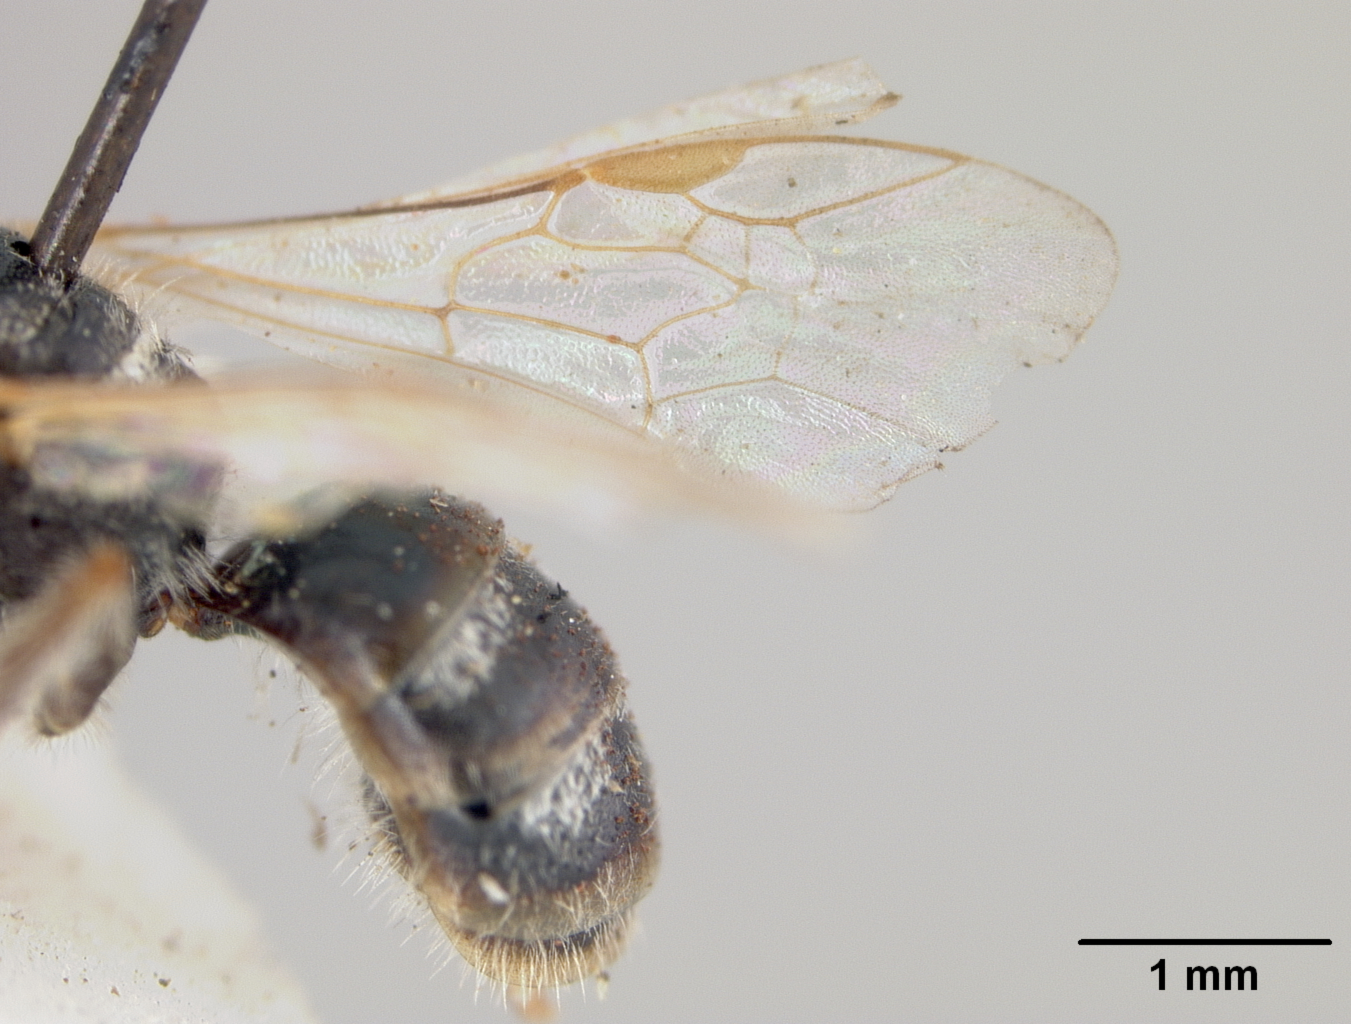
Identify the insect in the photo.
Halictus persicus
